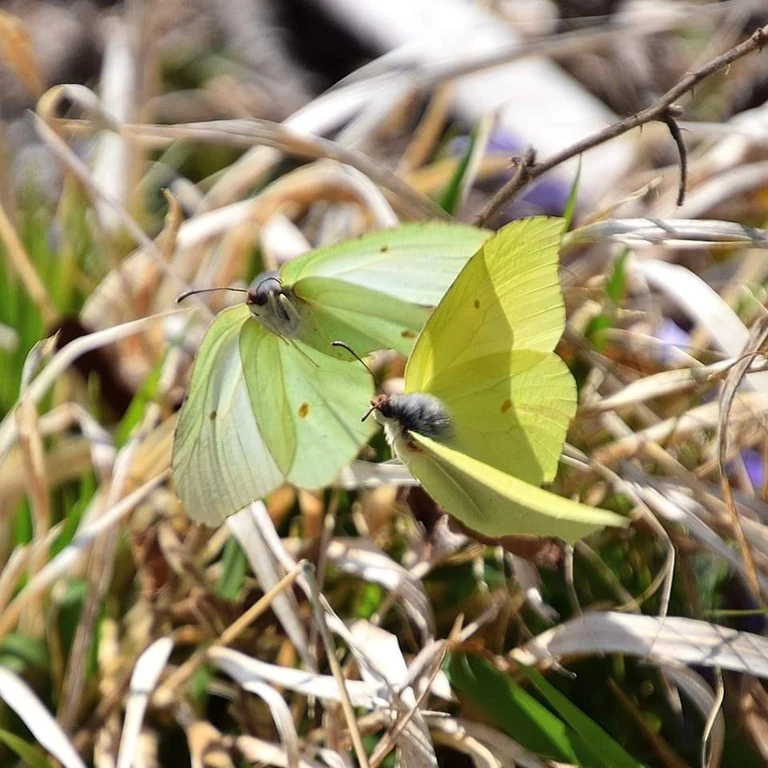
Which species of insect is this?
Gonepteryx rhamni
